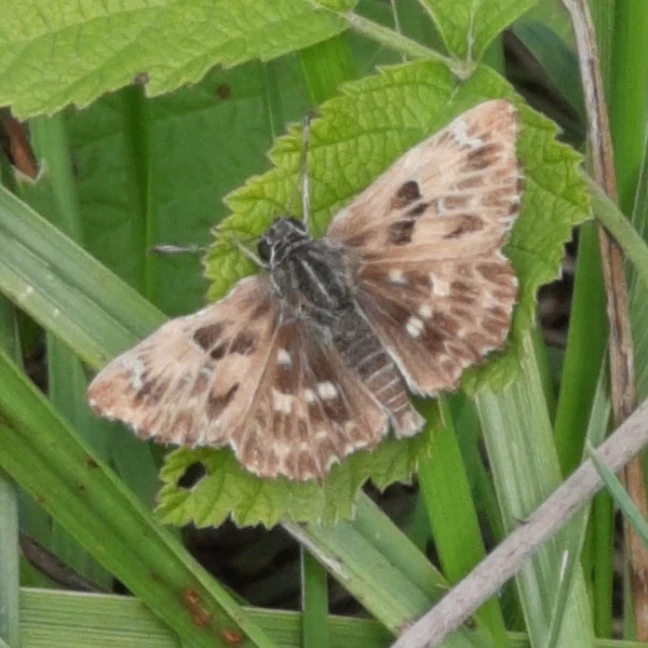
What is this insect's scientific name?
Carcharodus alceae
